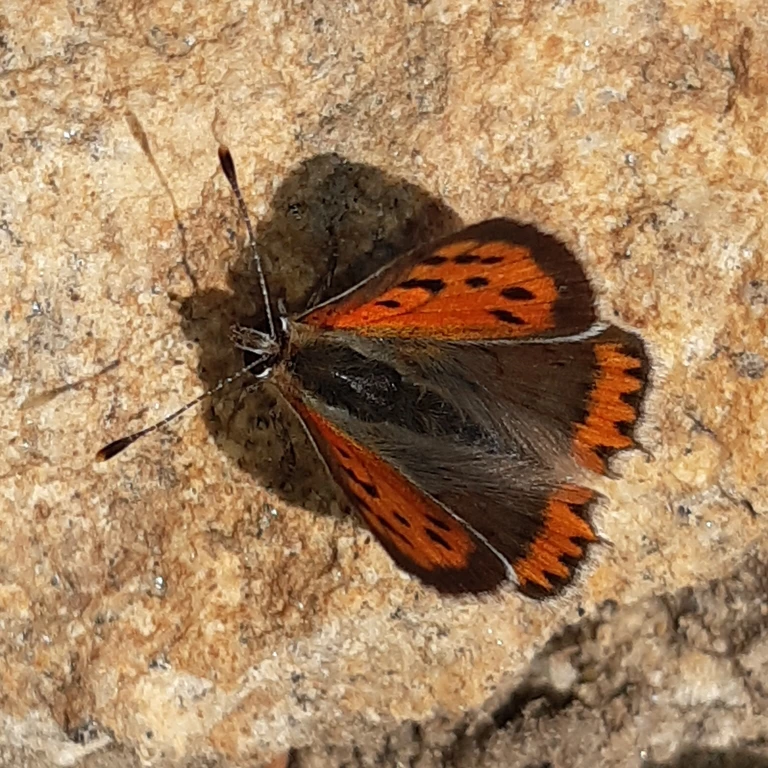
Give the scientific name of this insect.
Lycaena phlaeas
